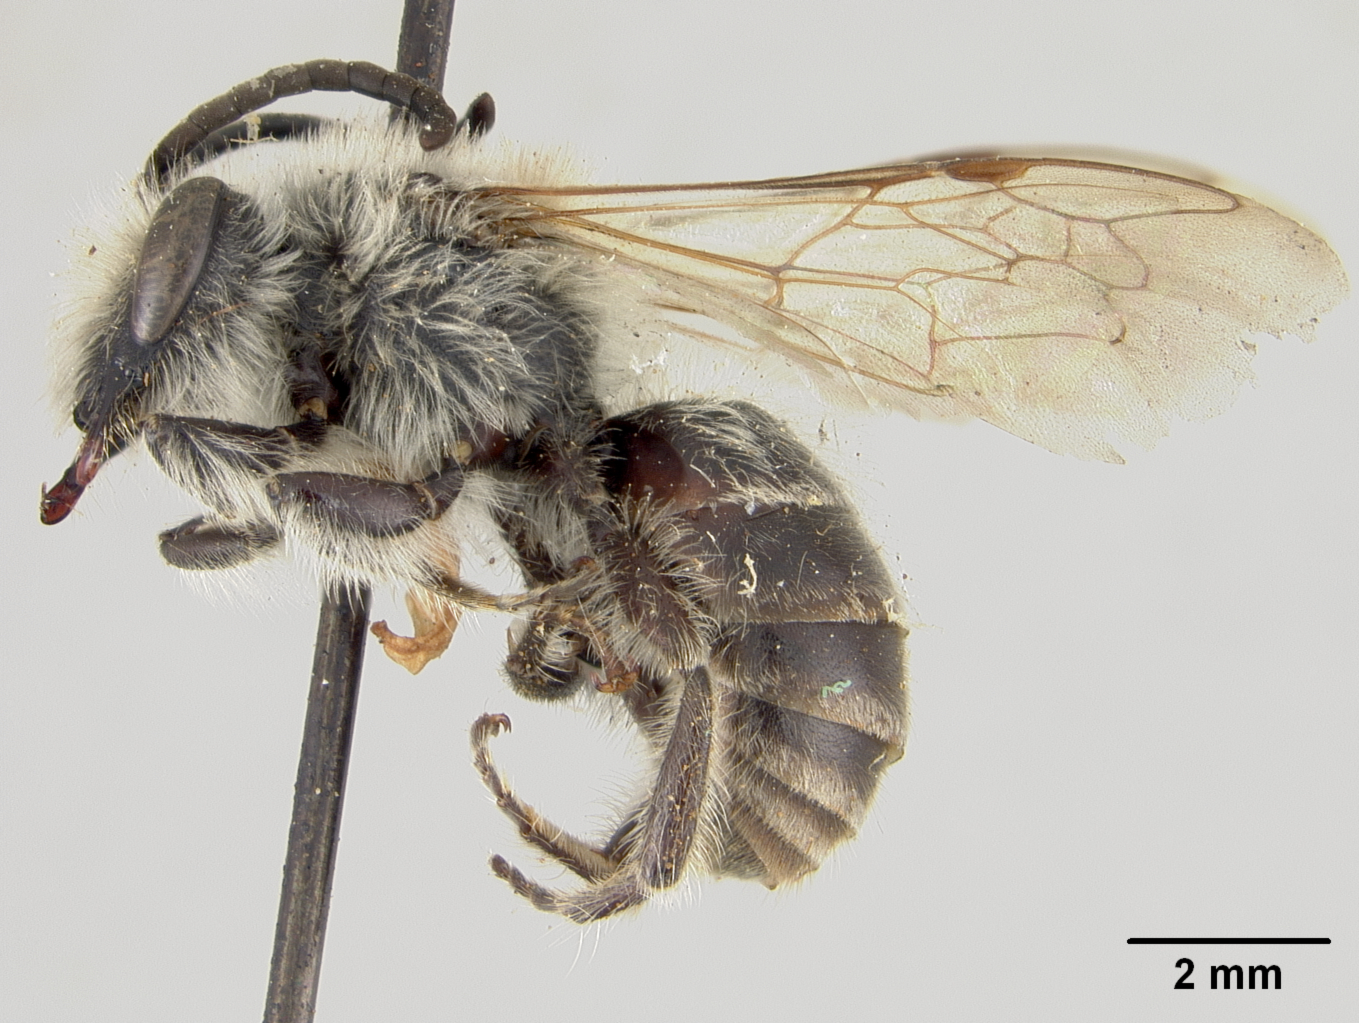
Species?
Colletes inaequalis
